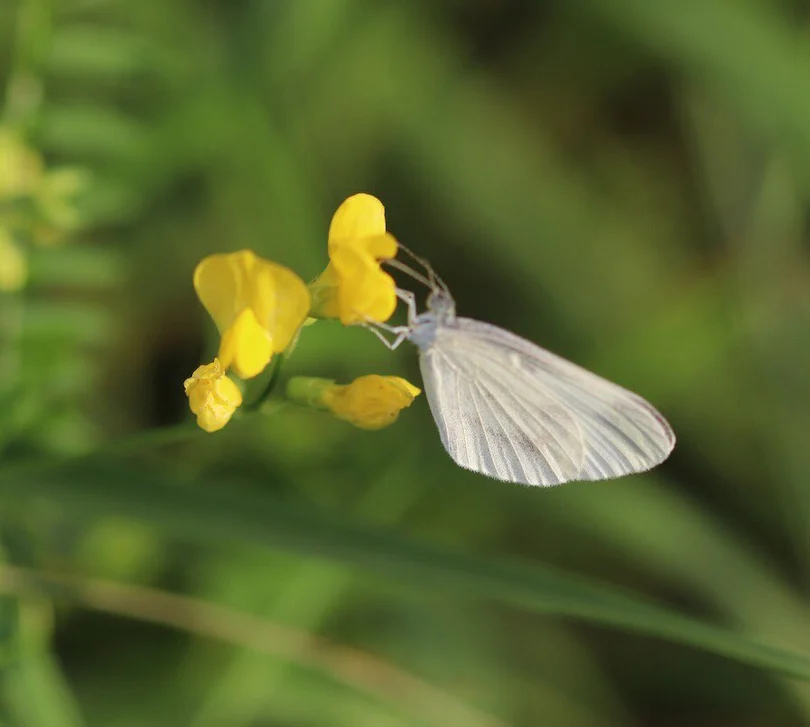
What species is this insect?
Leptidea sinapis/juvernica
